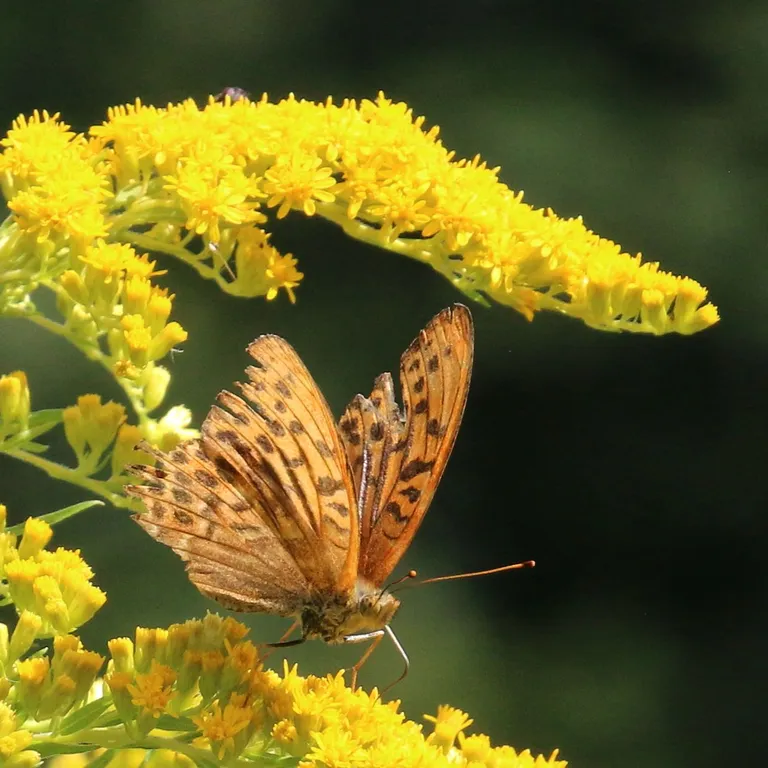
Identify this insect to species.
Argynnis paphia
